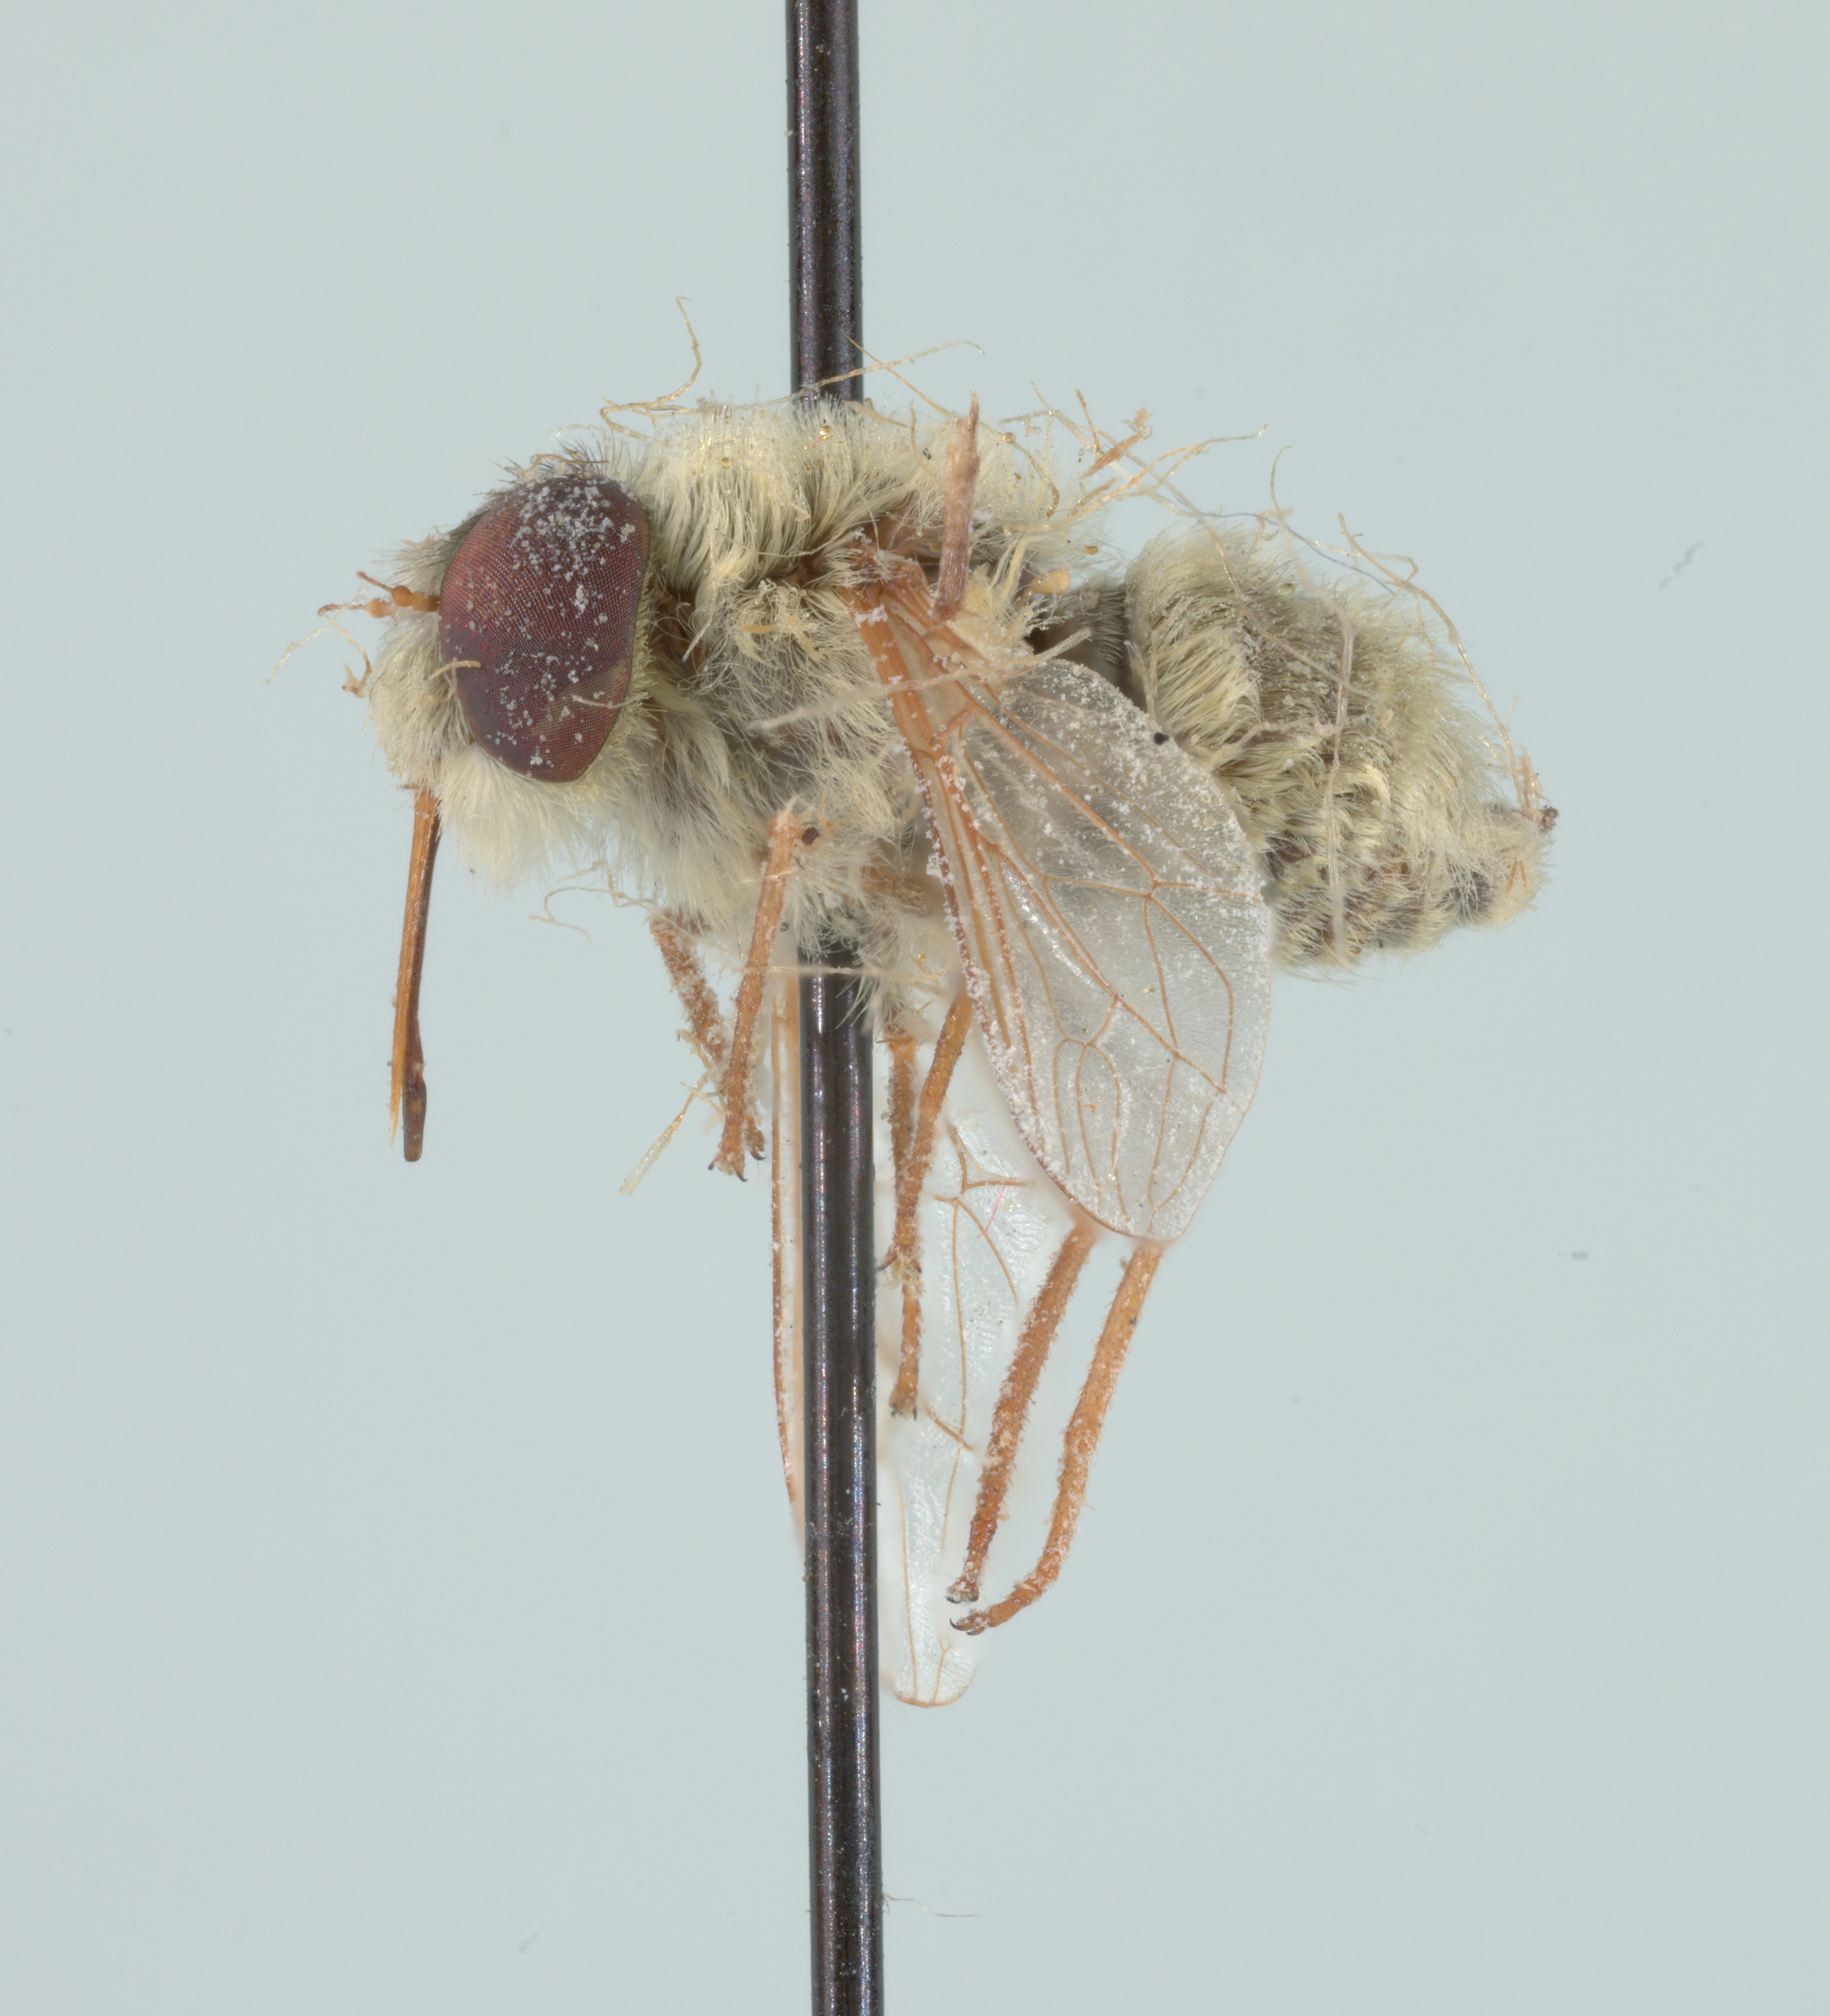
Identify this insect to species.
Neorhynchocephalus sackenii
